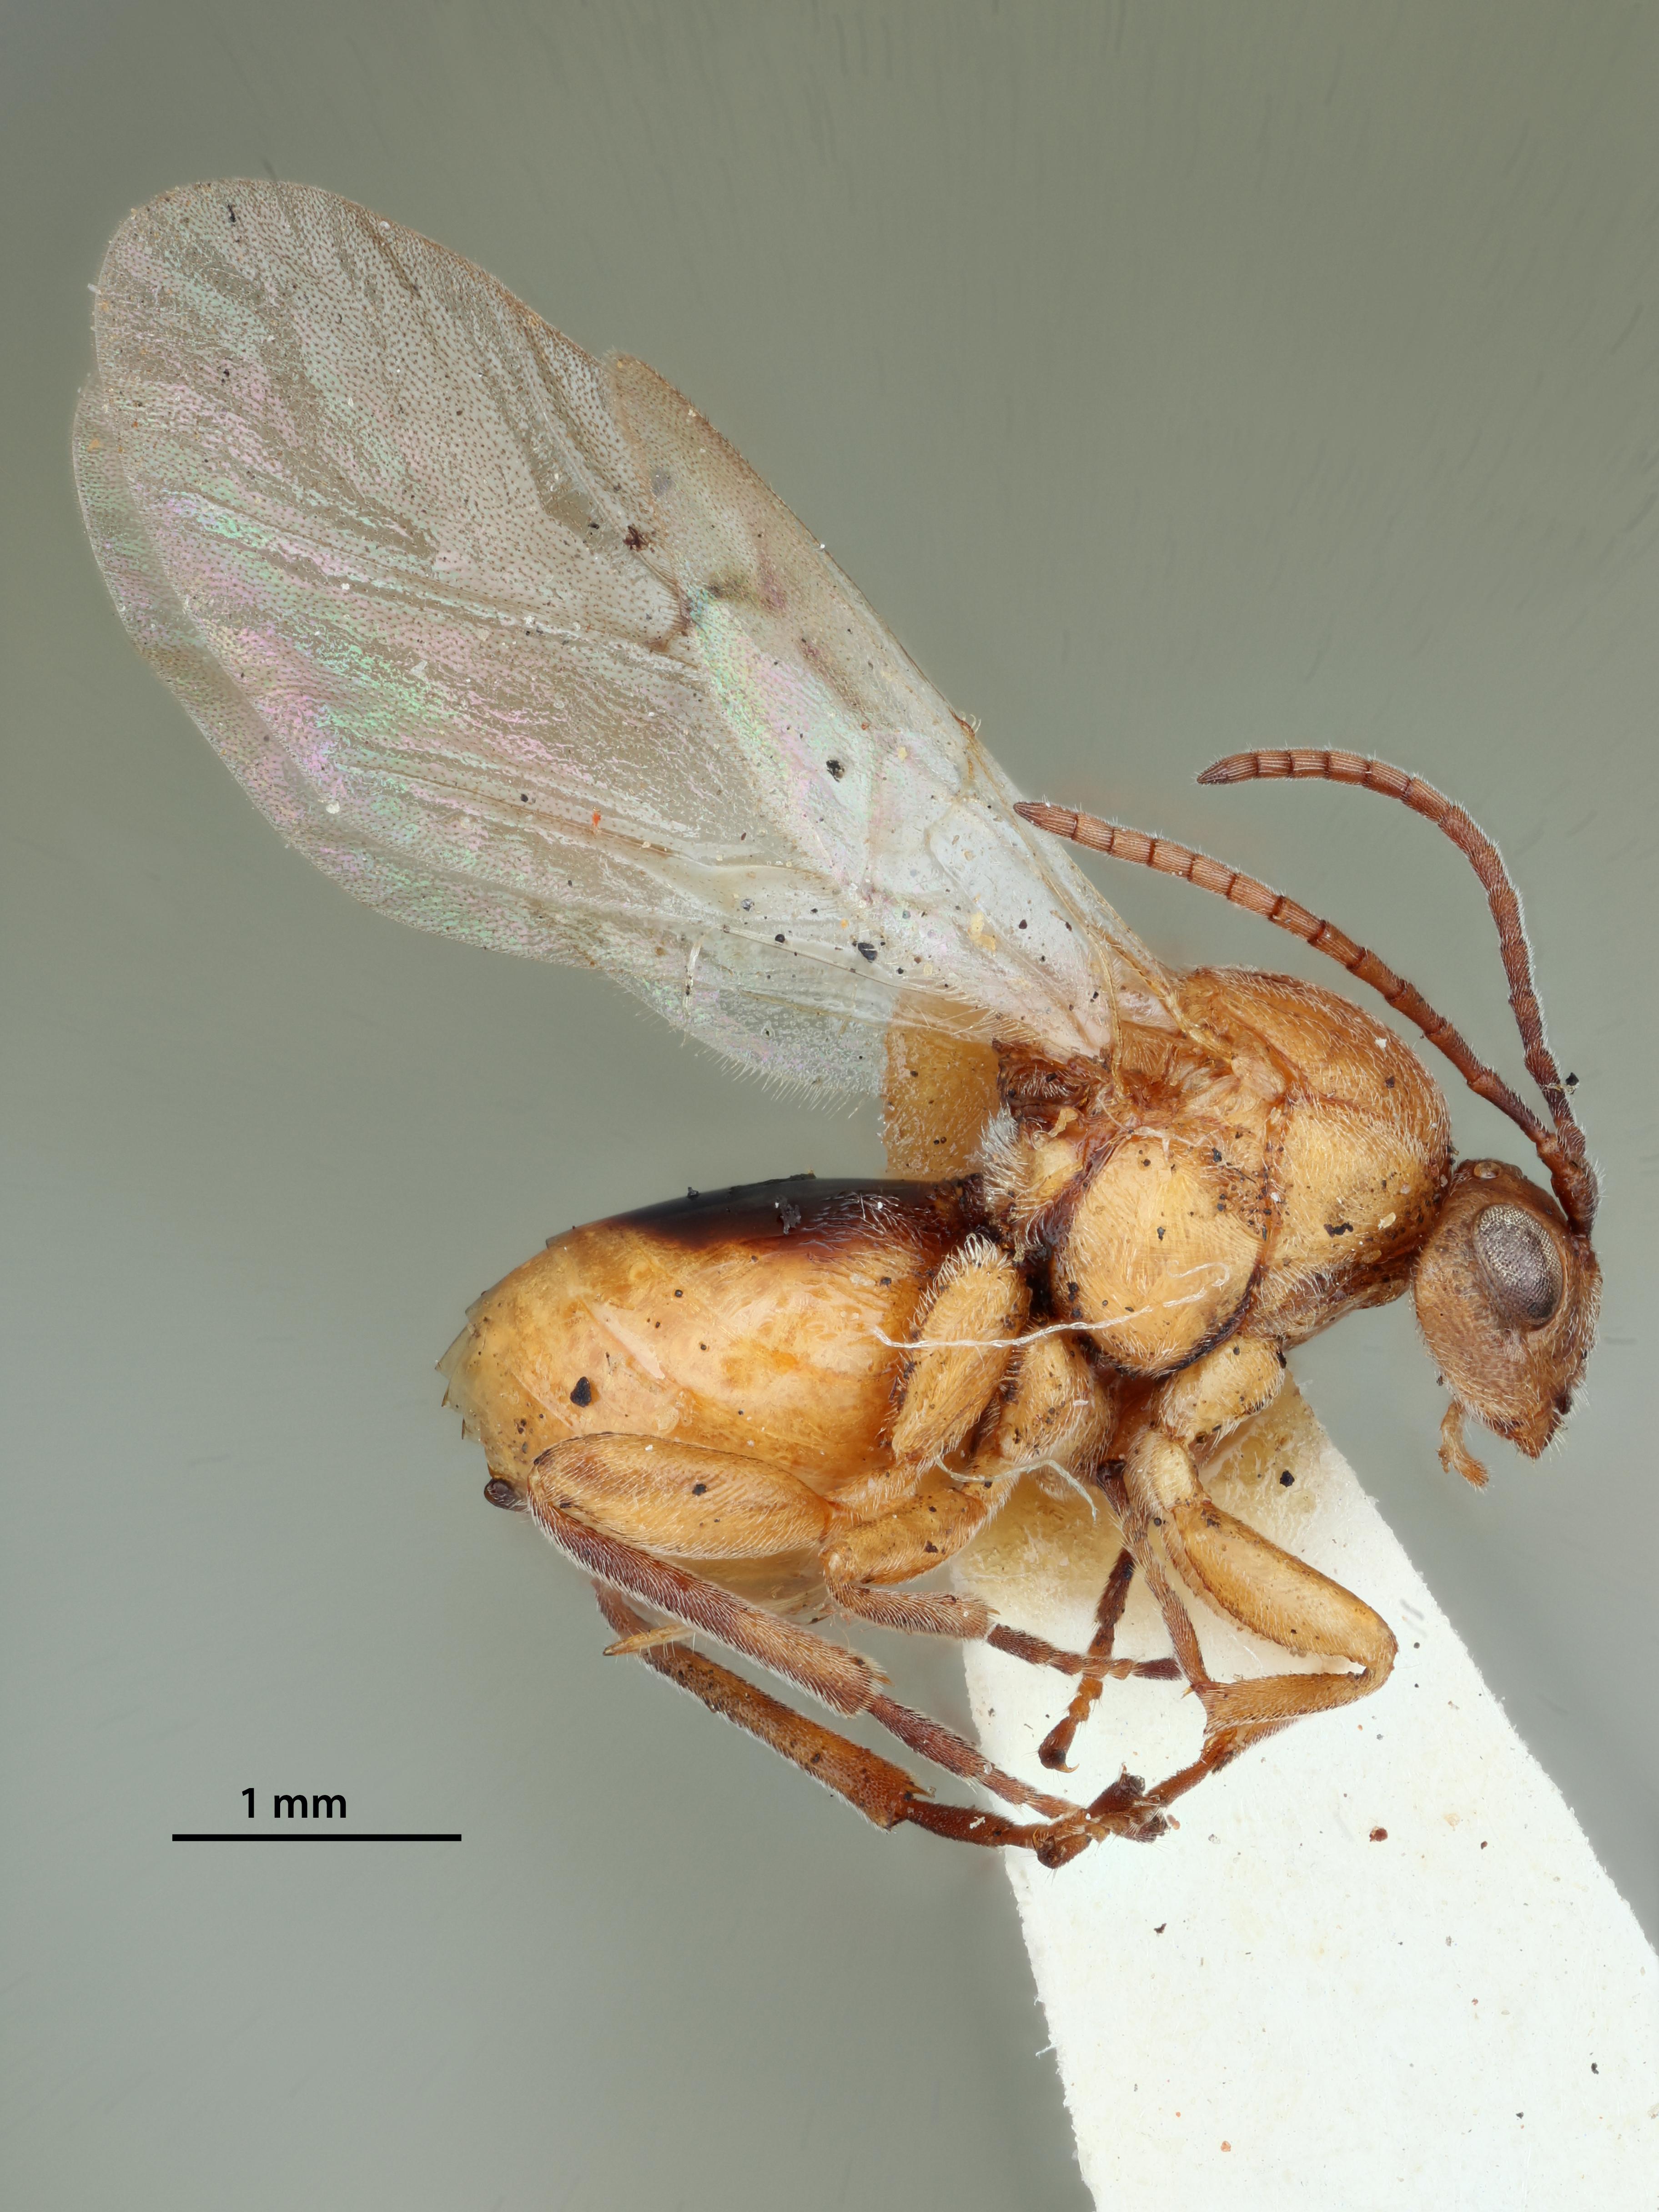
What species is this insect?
Callirhytis carmelensis
